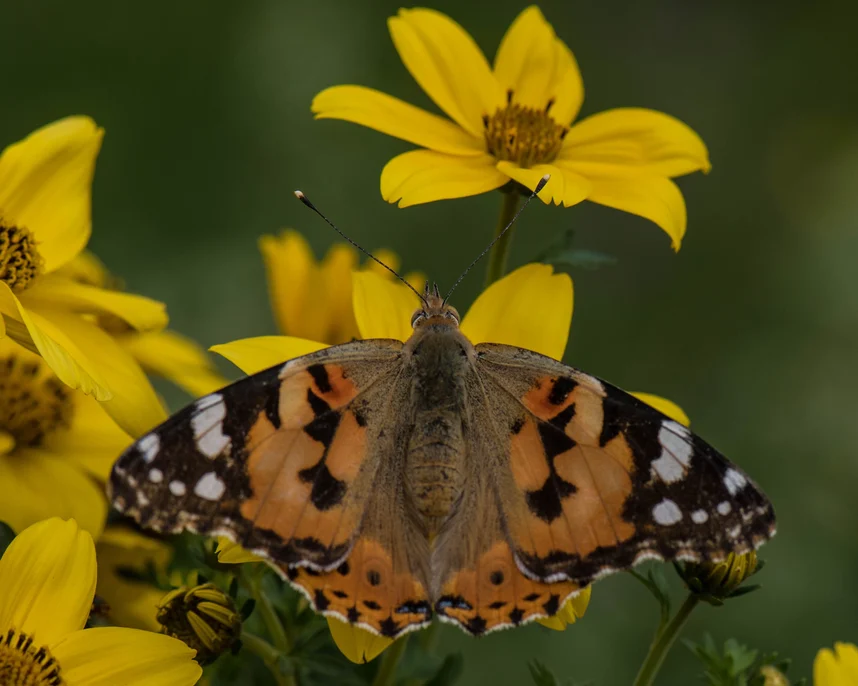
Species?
Vanessa cardui
